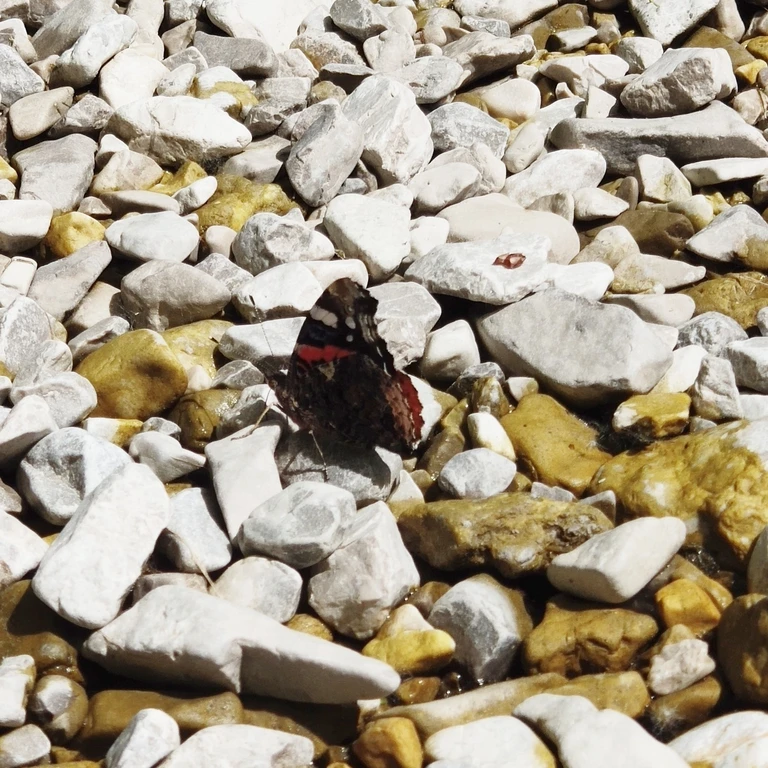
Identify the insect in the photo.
Vanessa atalanta
